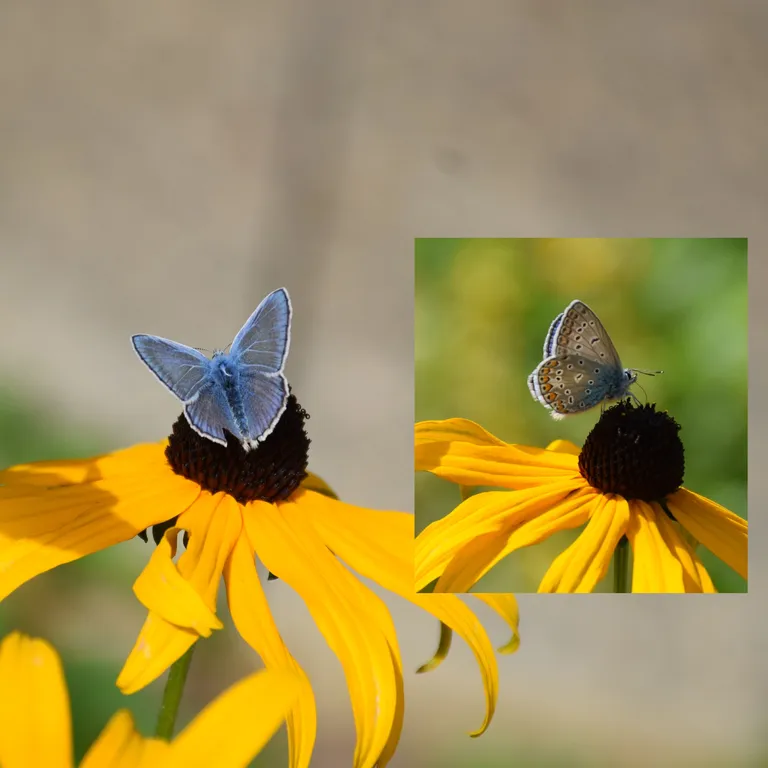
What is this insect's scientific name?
Polyommatus icarus
